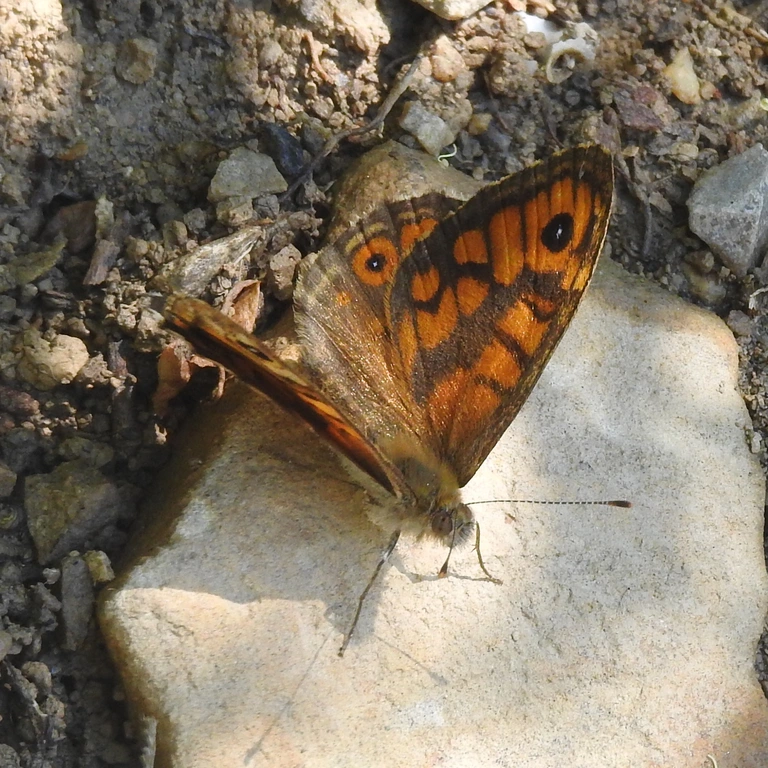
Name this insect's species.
Lasiommata megera (also Pararge megera)
